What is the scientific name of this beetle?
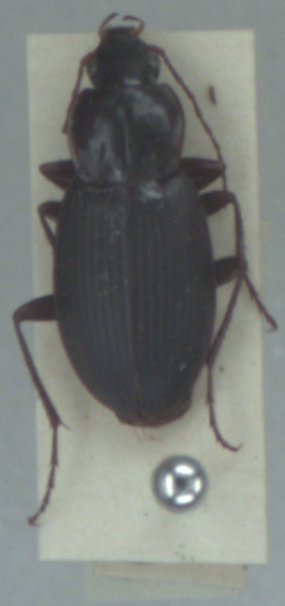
Calathus rotundicollis
